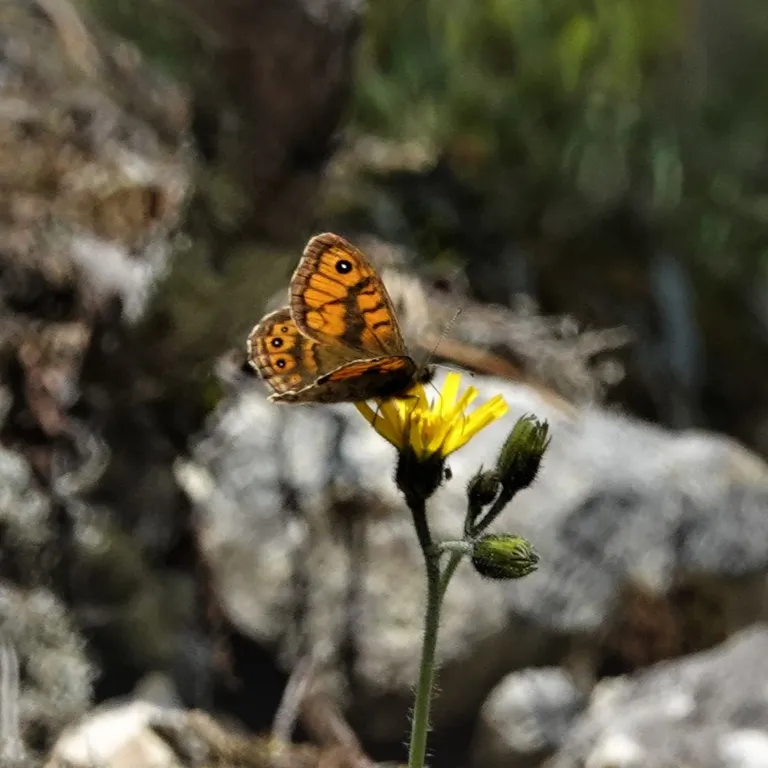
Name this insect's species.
Lasiommata megera (also Pararge megera)
